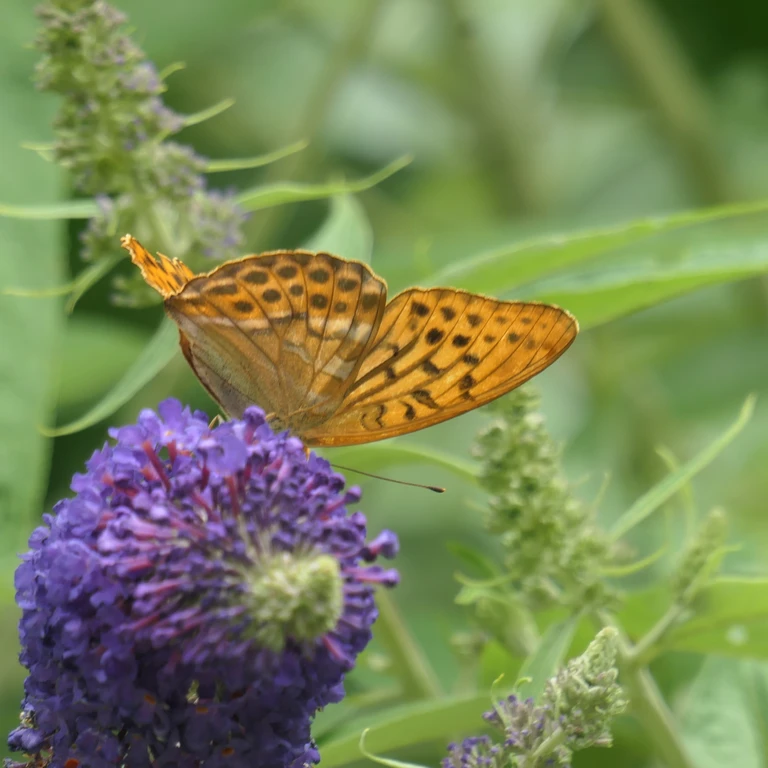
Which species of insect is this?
Argynnis paphia
